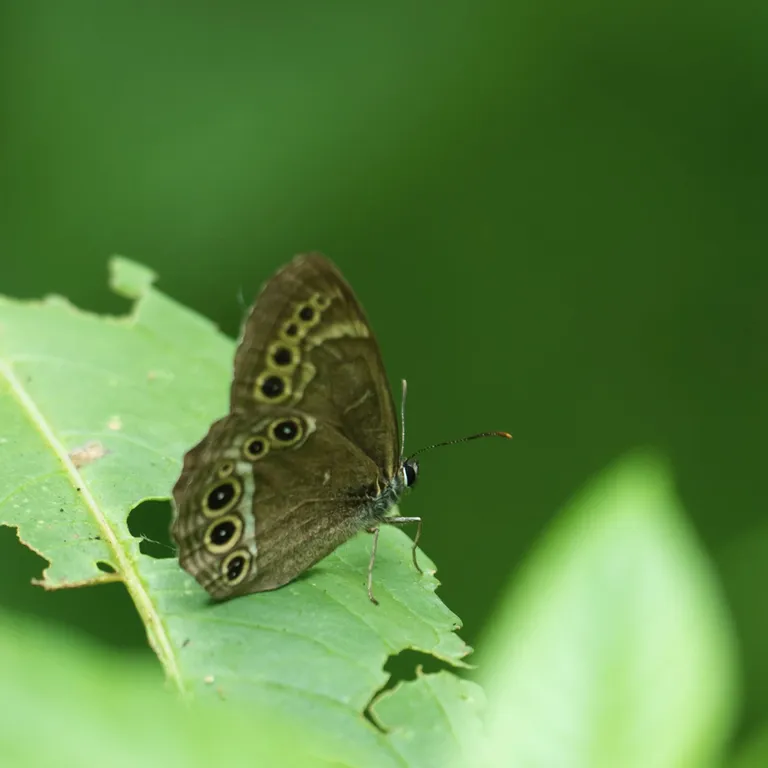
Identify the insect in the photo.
Lopinga achine (also Pararge achine)
